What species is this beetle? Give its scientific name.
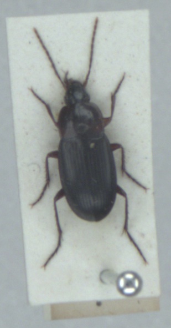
Calathus melanocephalus
